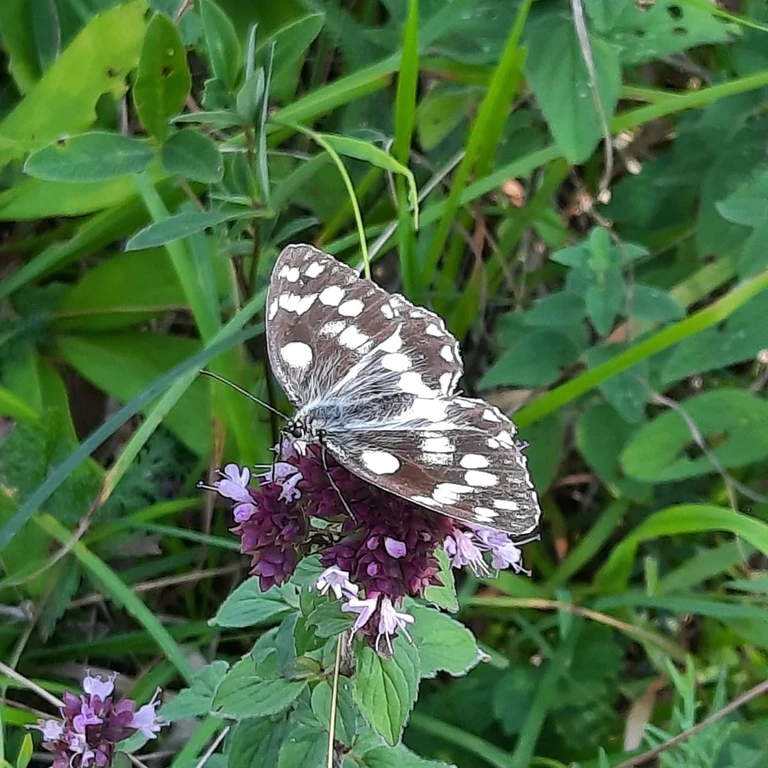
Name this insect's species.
Melanargia galathea
